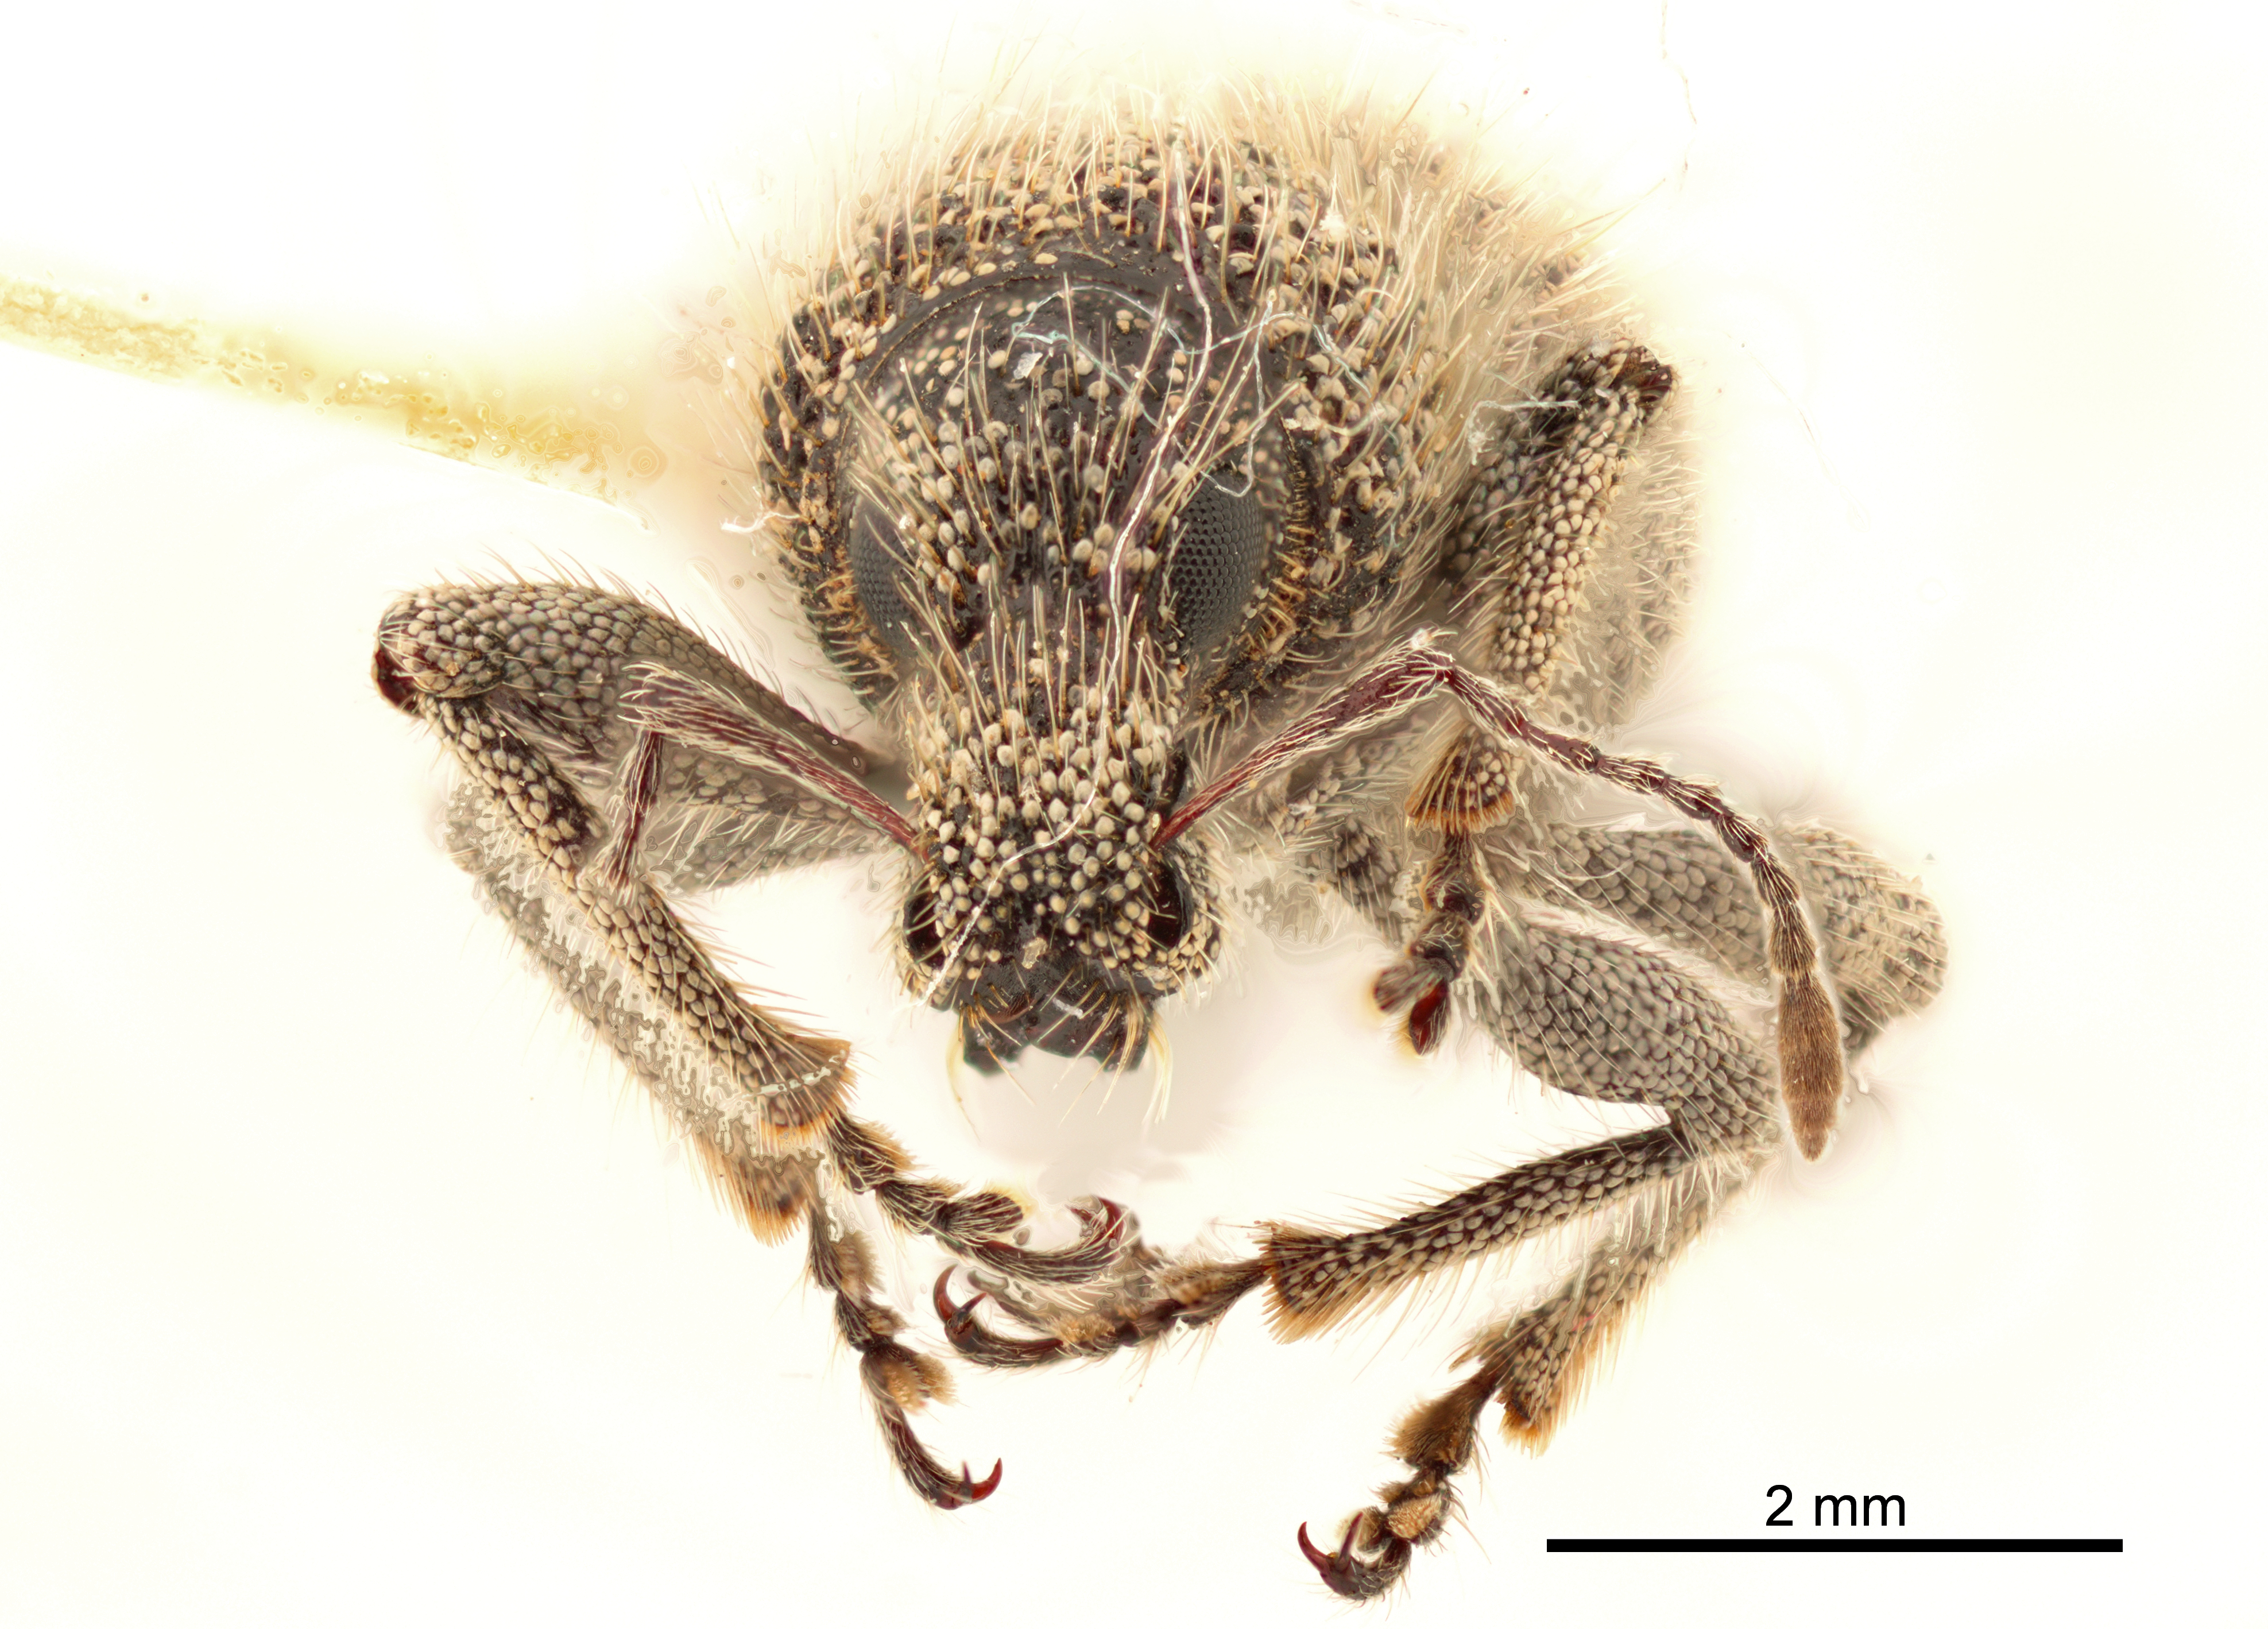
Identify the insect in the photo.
Peritaxia hispida
